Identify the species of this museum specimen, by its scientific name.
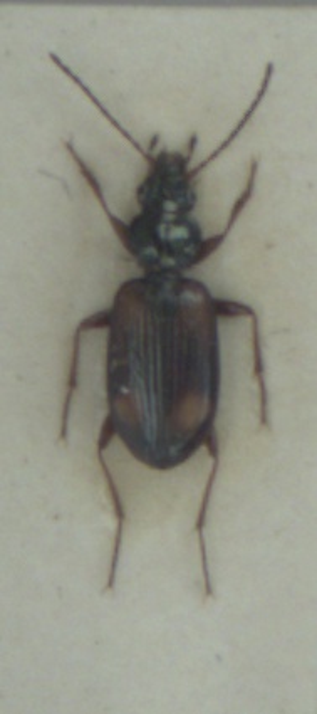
Bembidion saxatile
